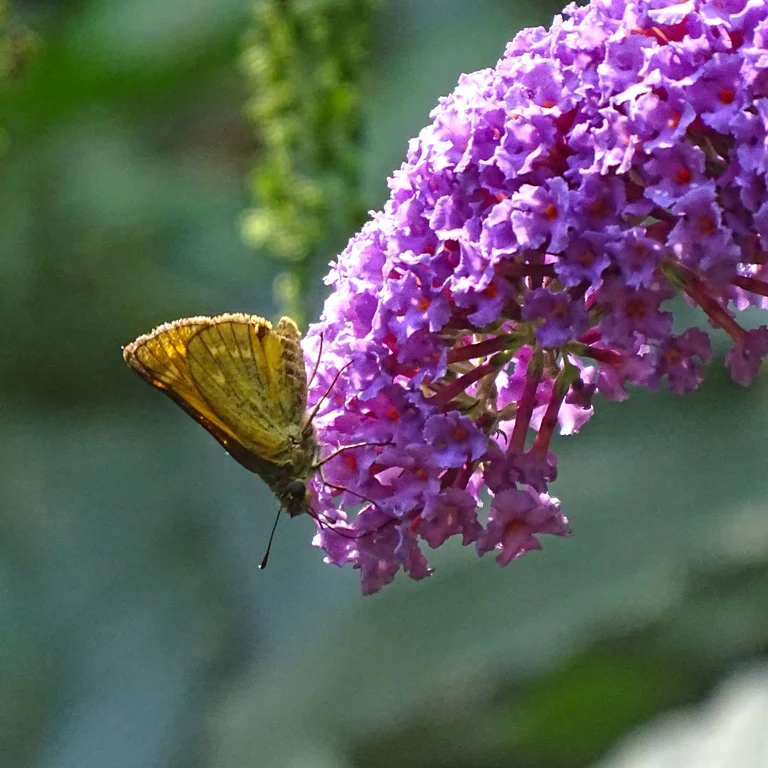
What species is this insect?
Ochlodes sylvanus (also Ochlodes venata)
